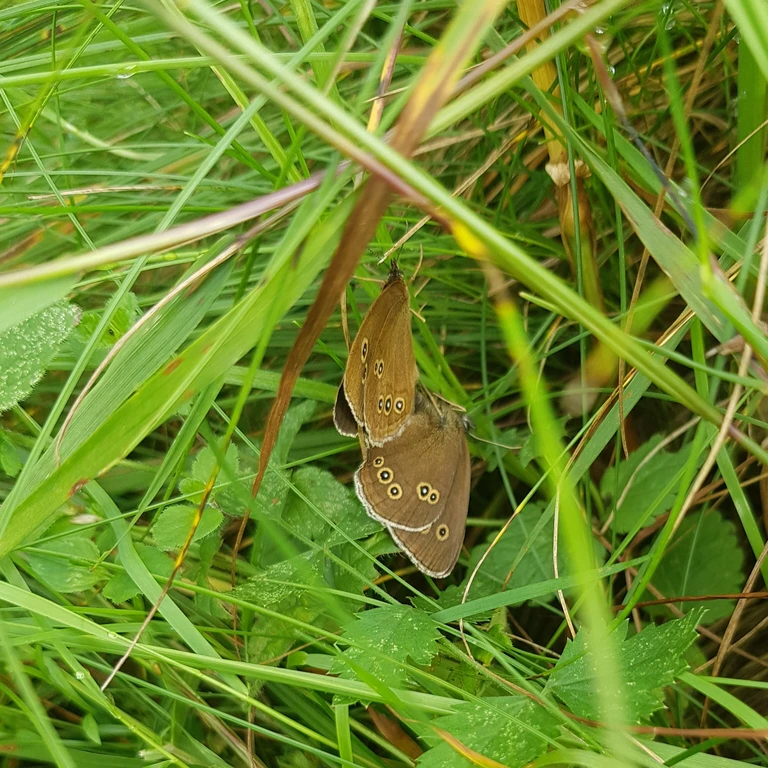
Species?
Aphantopus hyperantus
